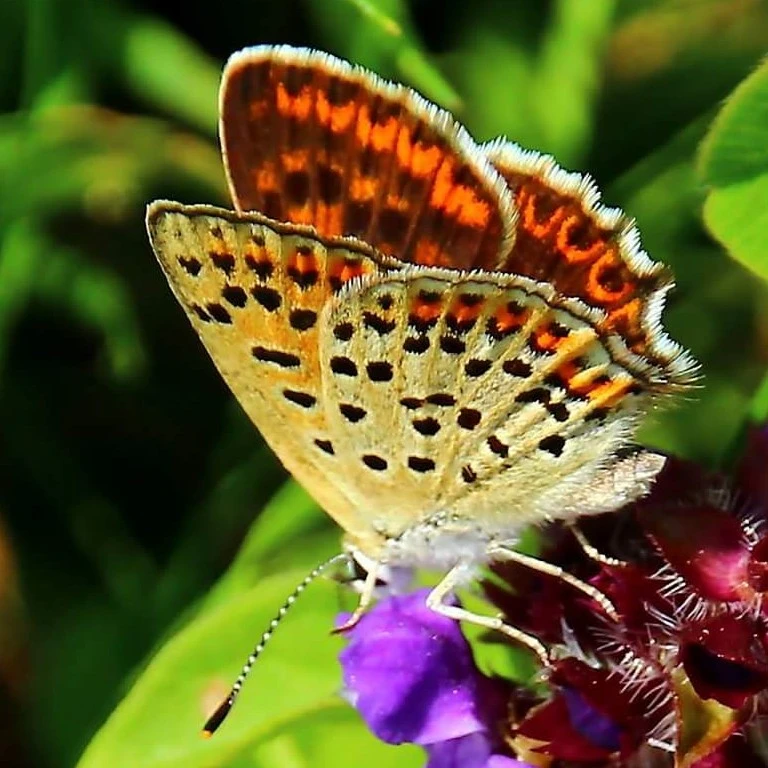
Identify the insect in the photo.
Lycaena tityrus (also Loweia tityrus)
